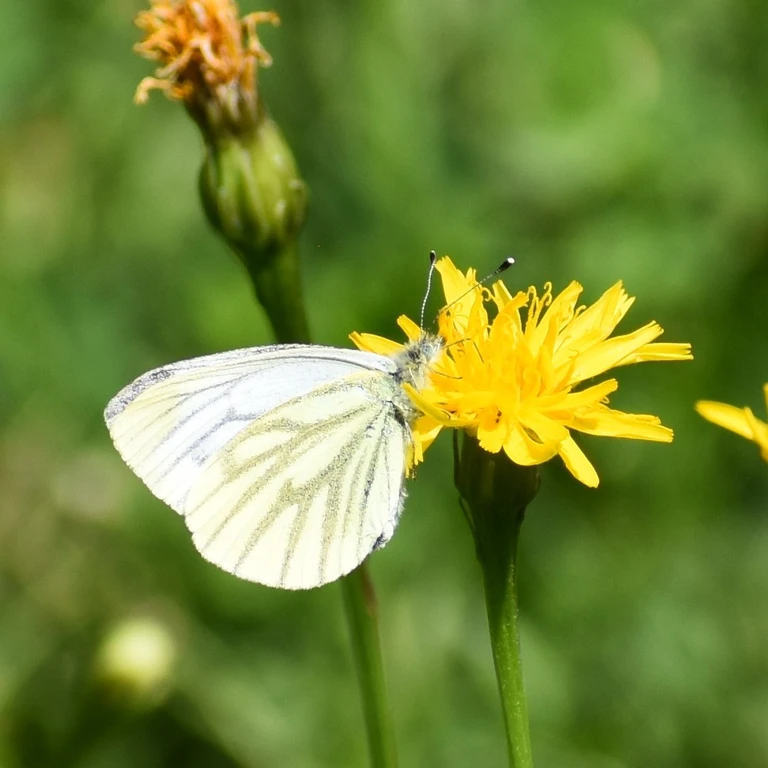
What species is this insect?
Pieris napi
